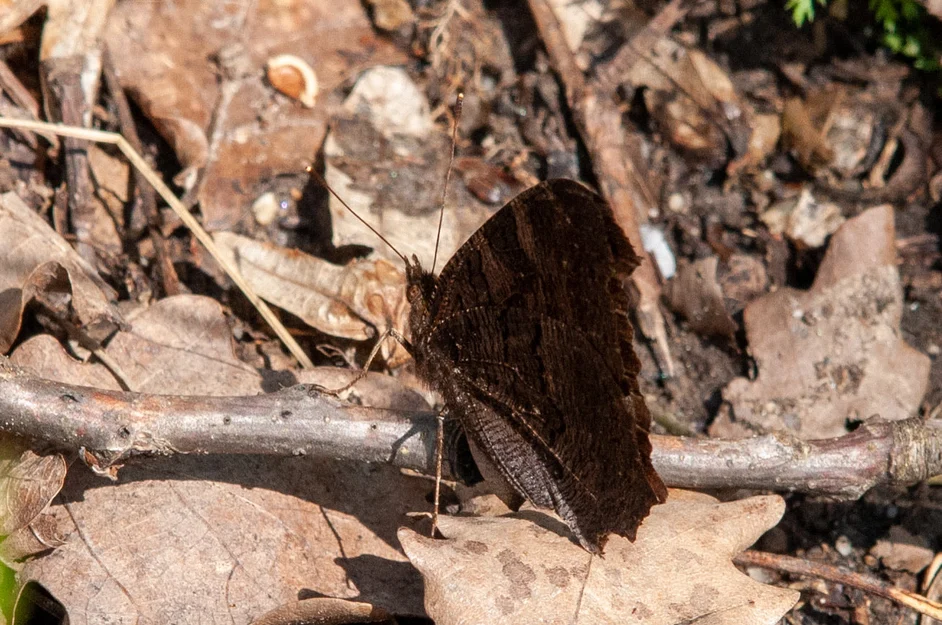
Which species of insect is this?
Aglais io
